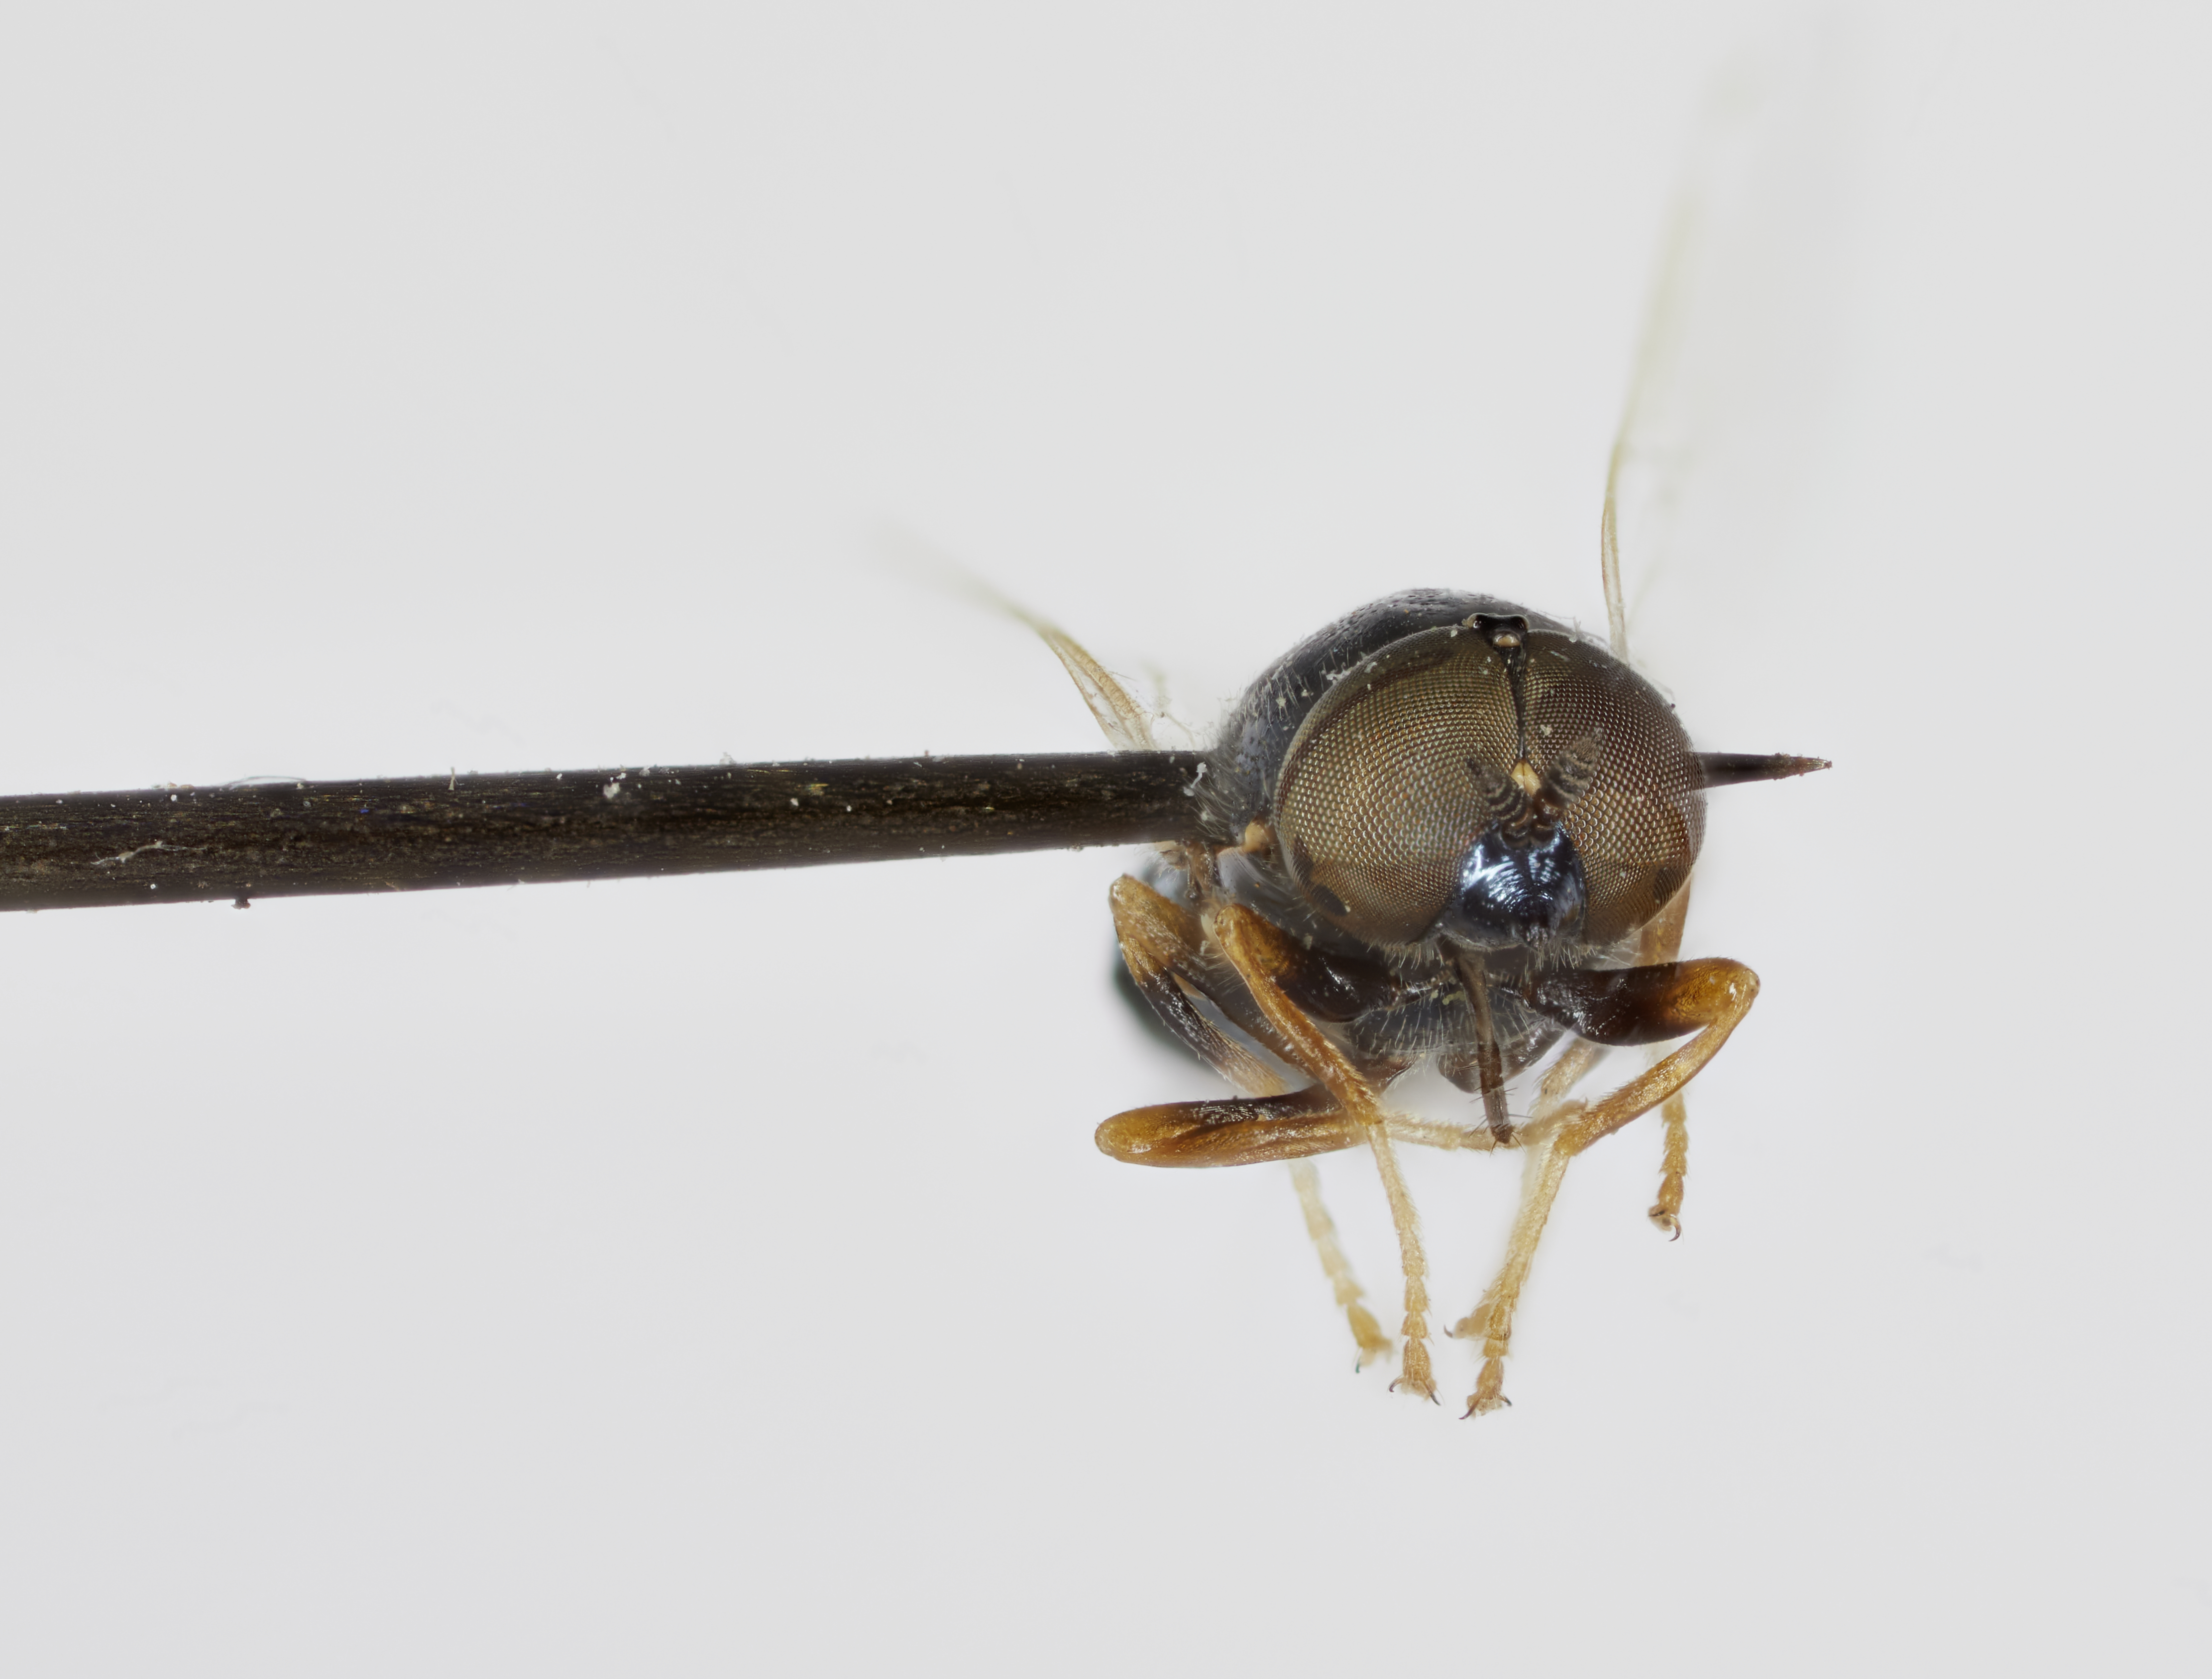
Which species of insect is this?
Nemotelus sabroskyi
